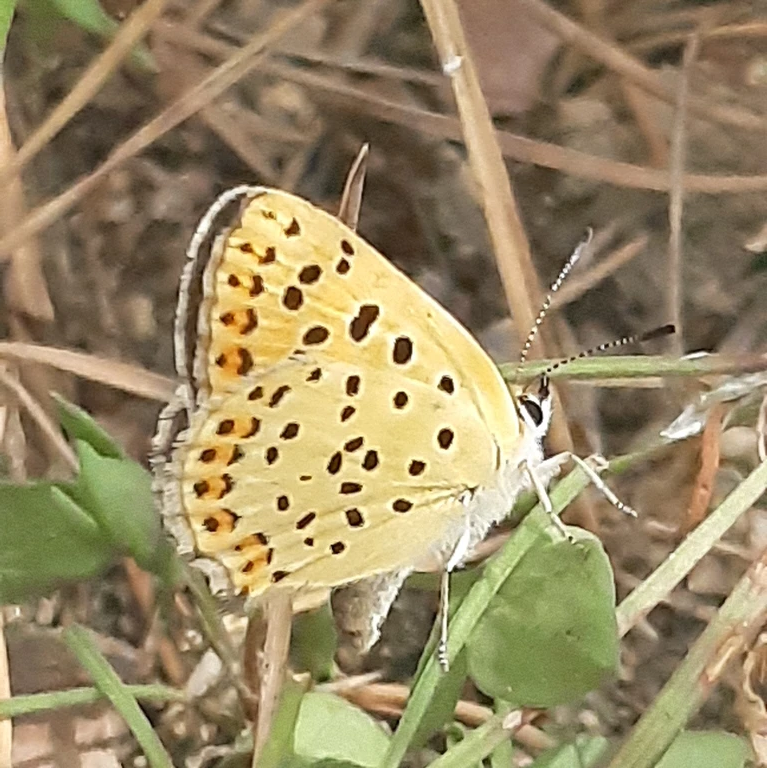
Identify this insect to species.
Lycaena tityrus (also Loweia tityrus)
